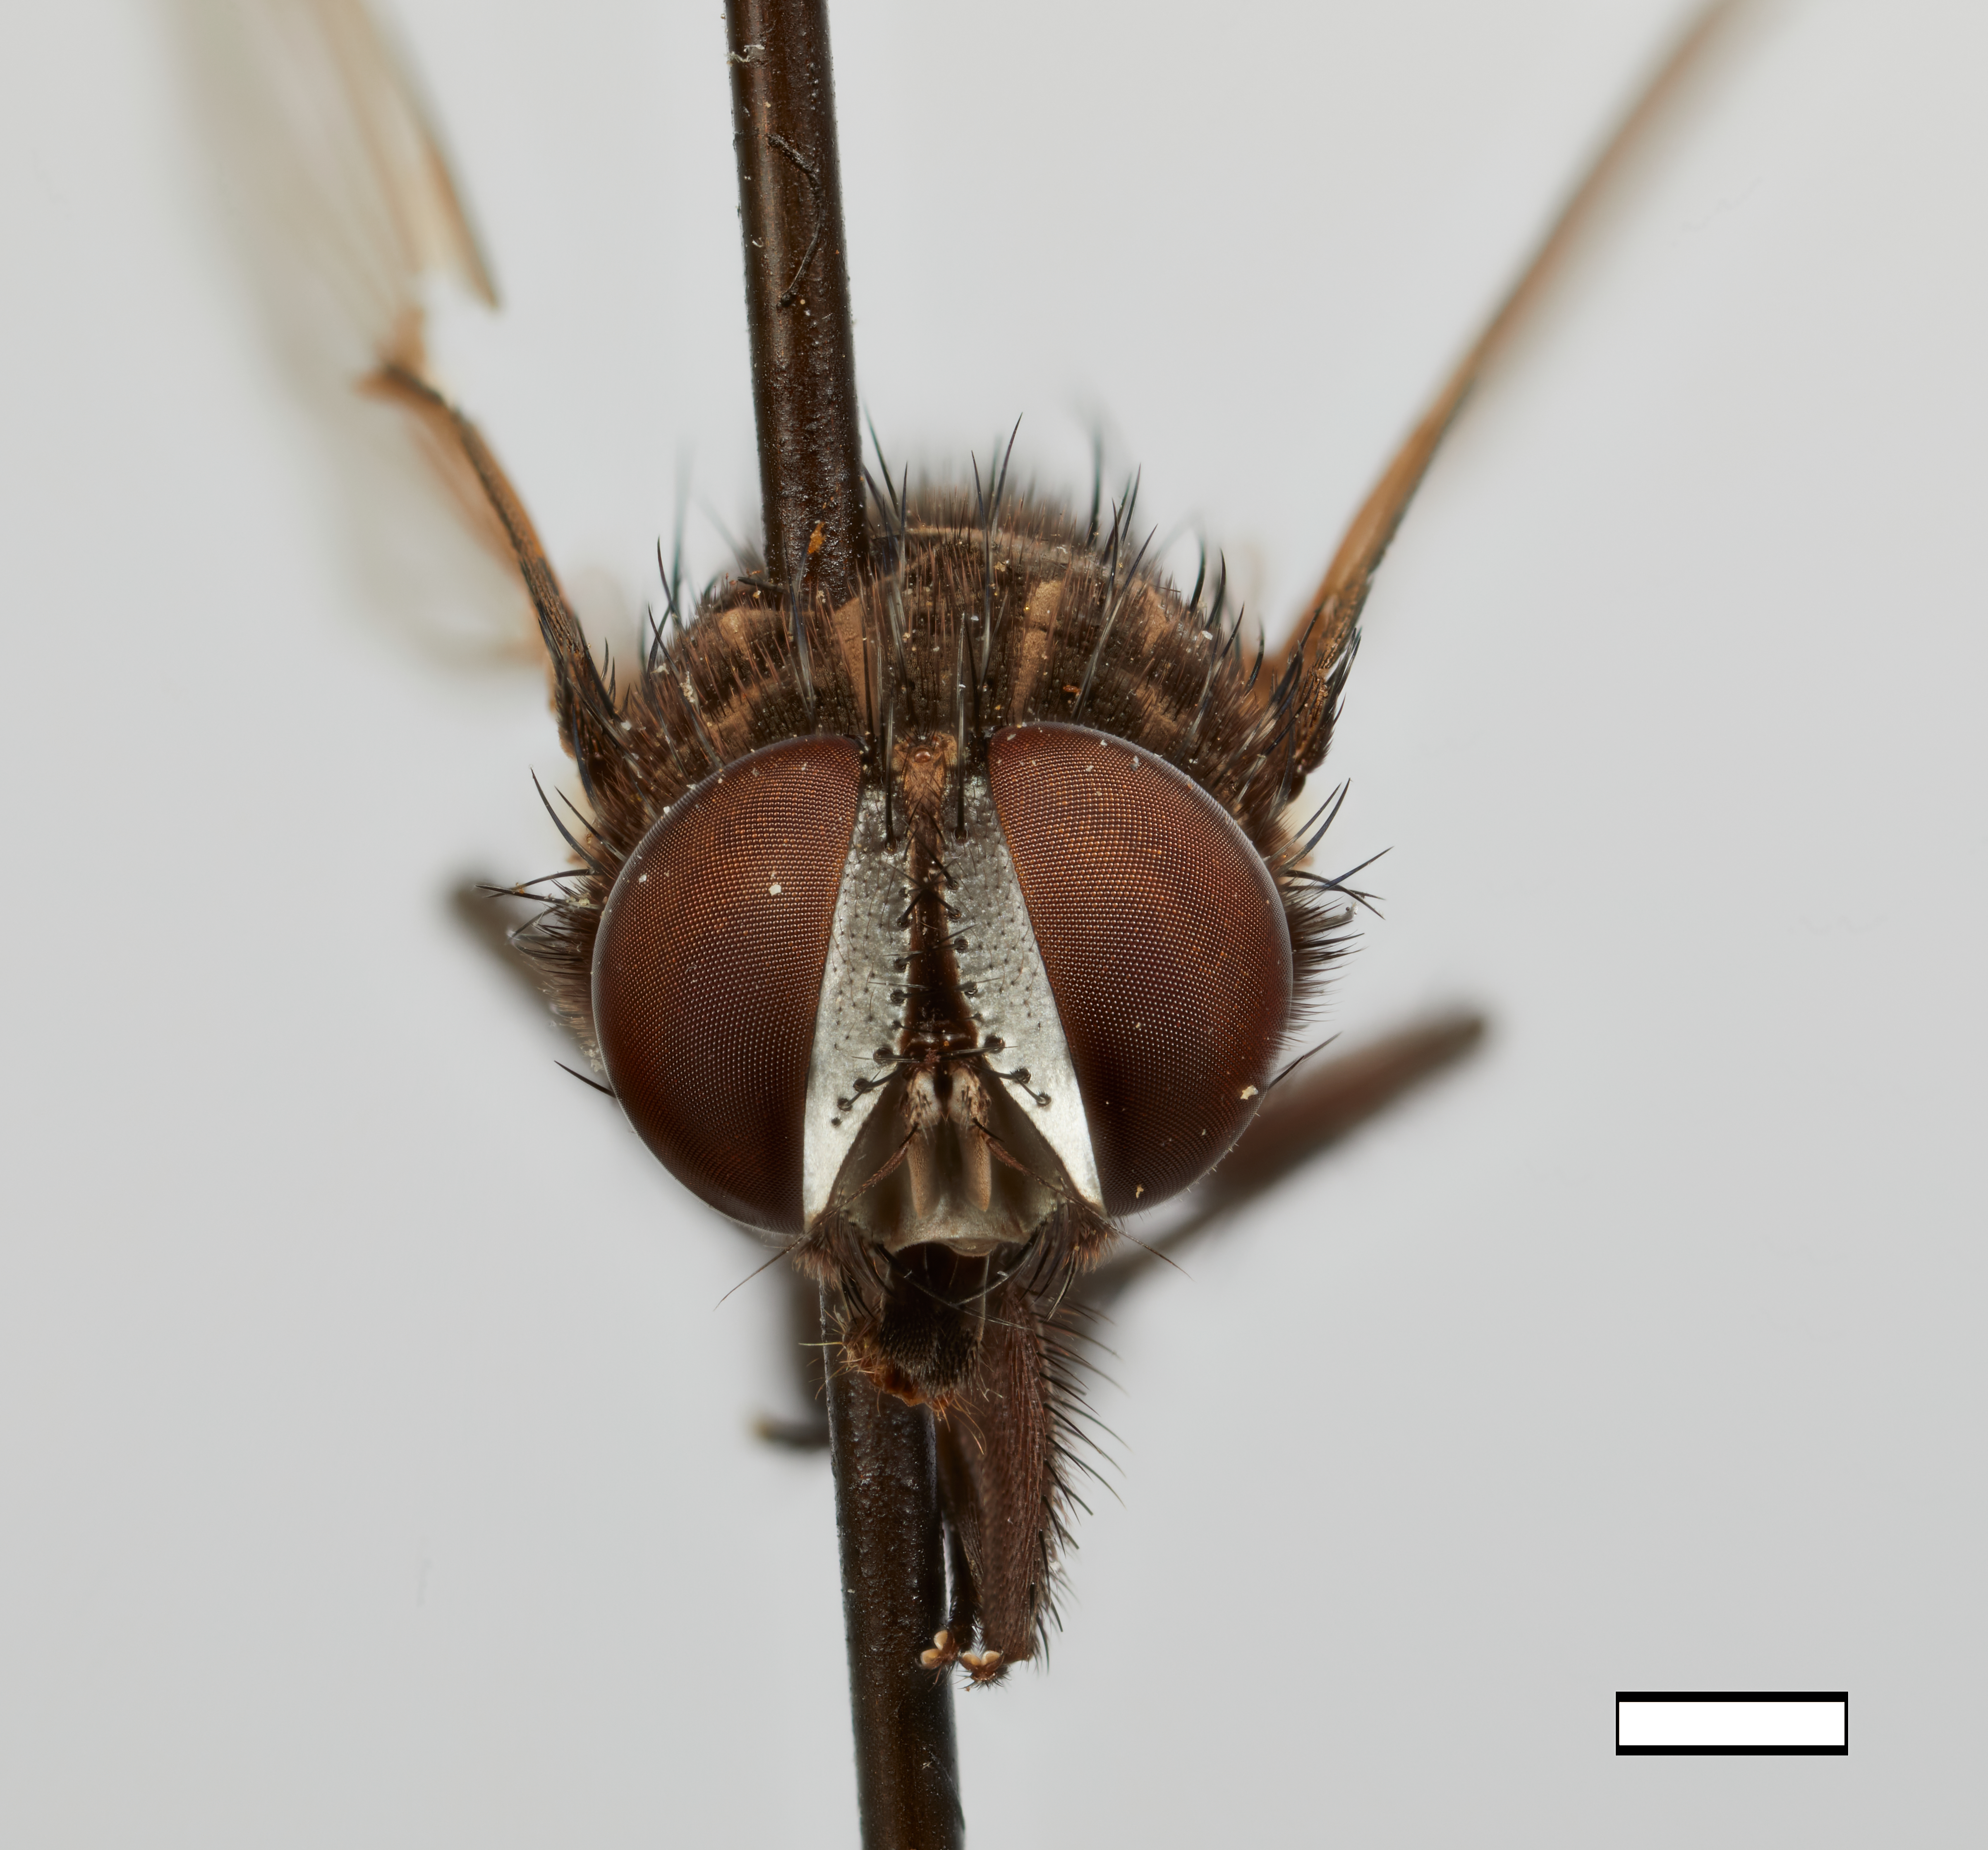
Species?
Argyrophylax purpurescens
